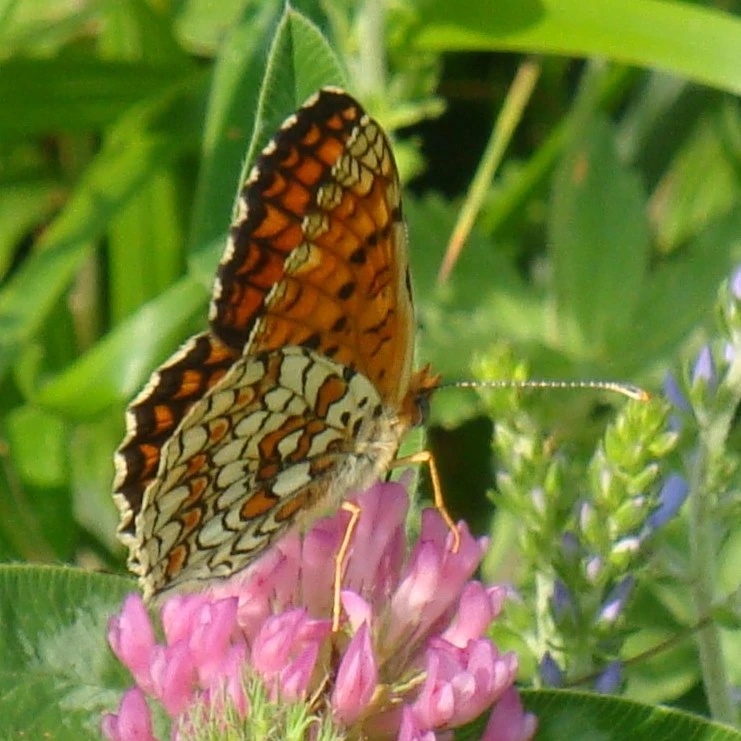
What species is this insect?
Melitaea phoebe
